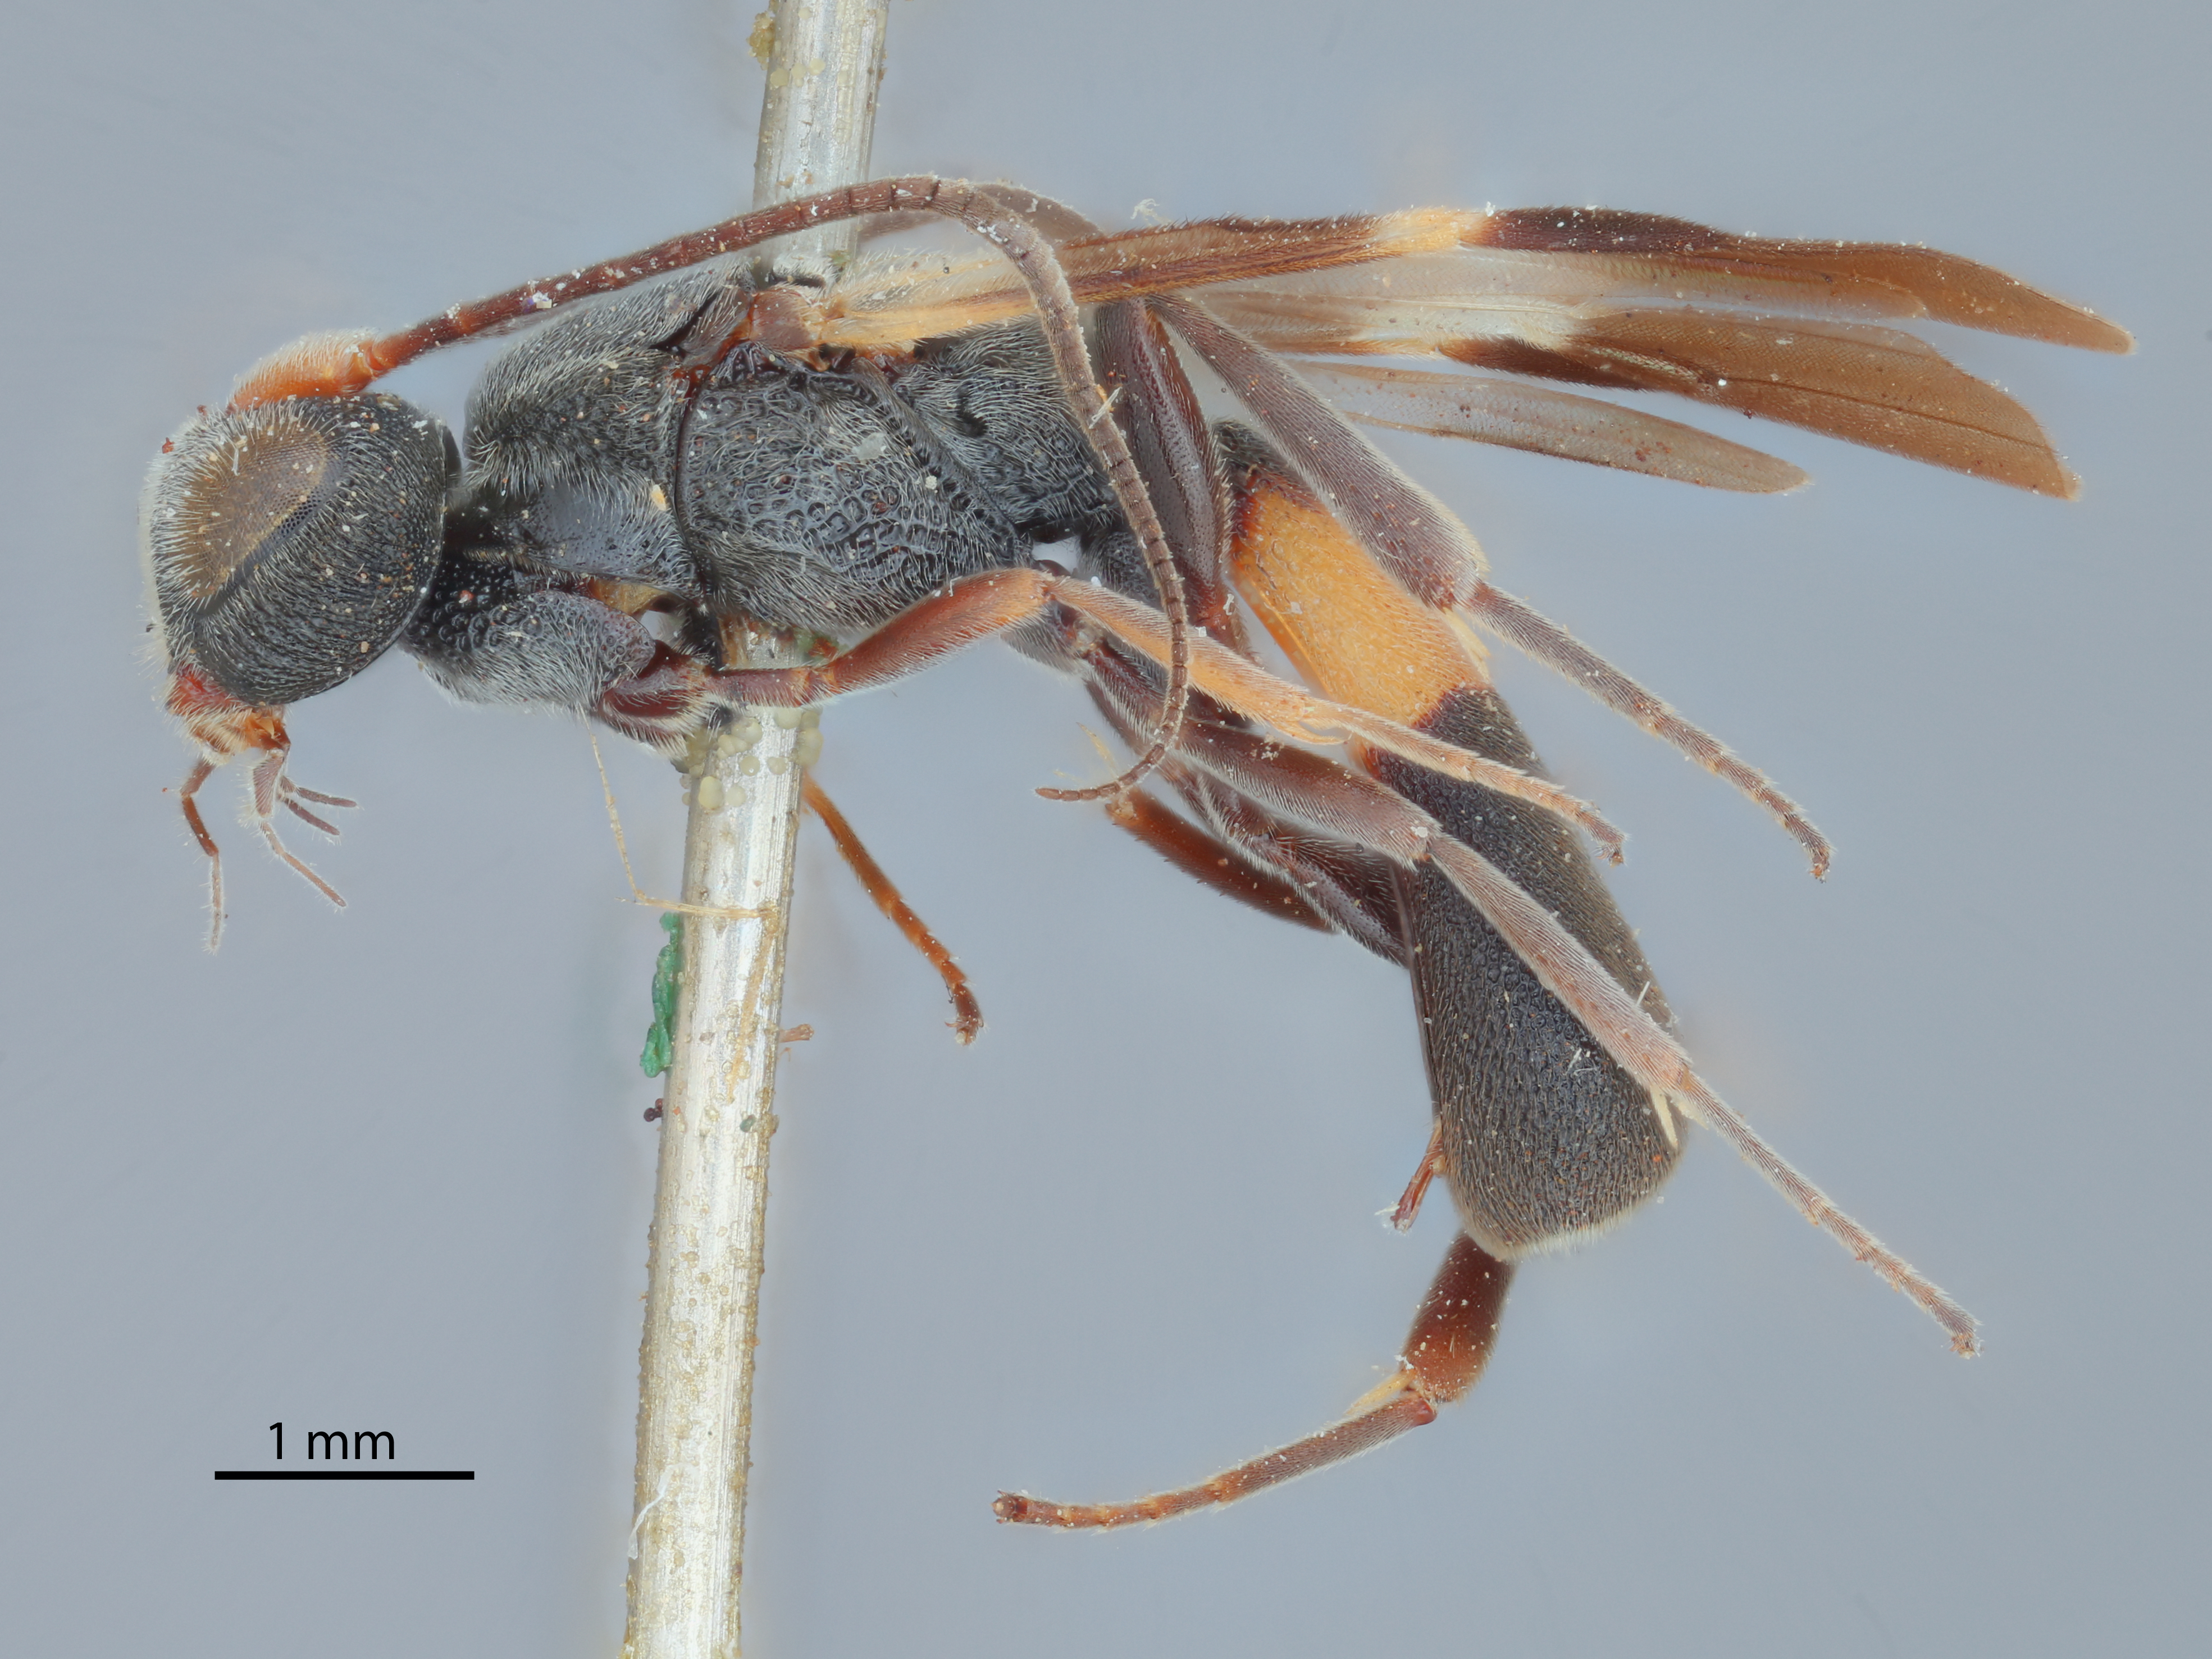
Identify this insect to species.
Cubochelonus luzonensis
